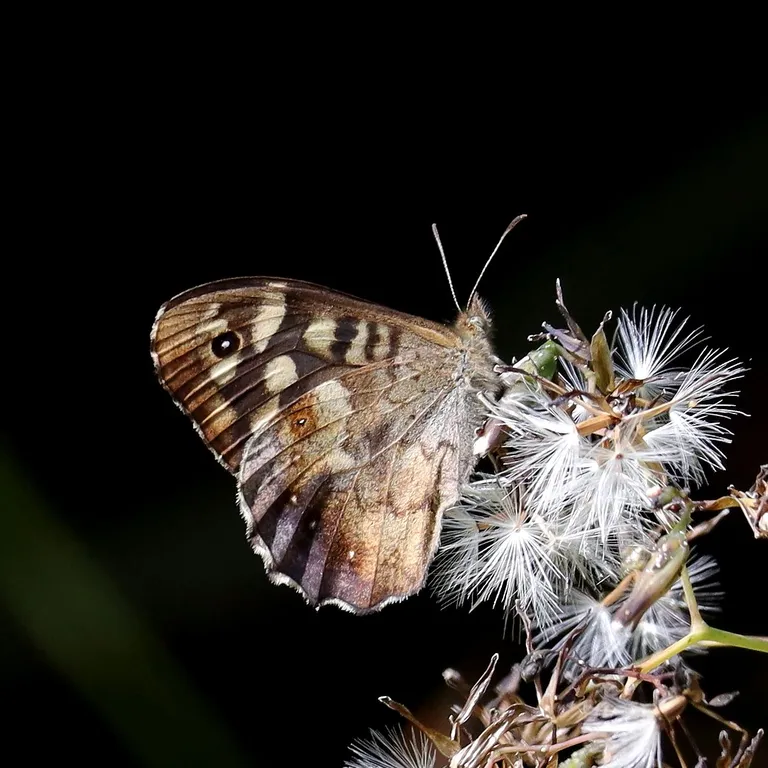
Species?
Pararge aegeria
